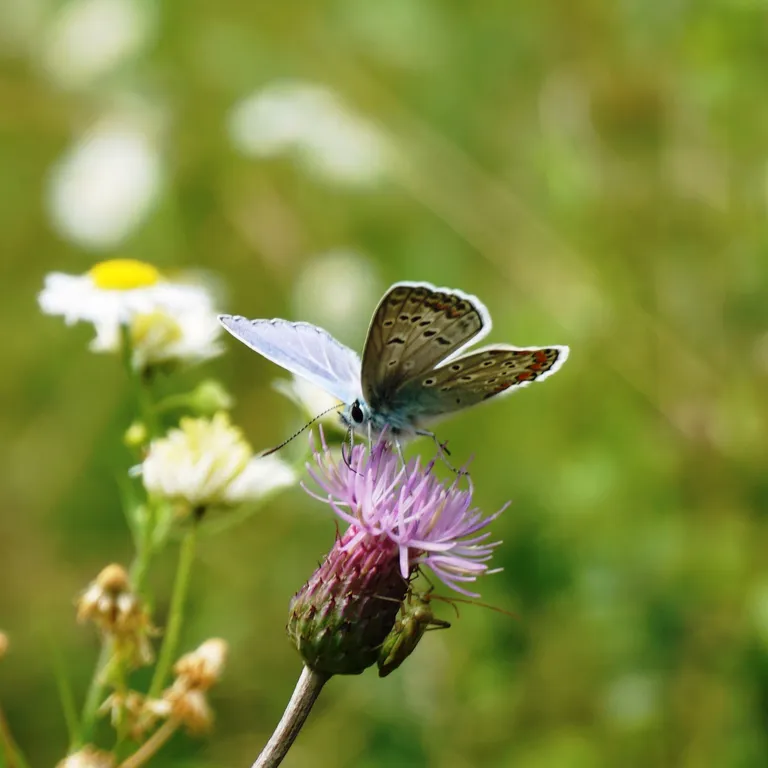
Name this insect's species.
Polyommatus icarus
